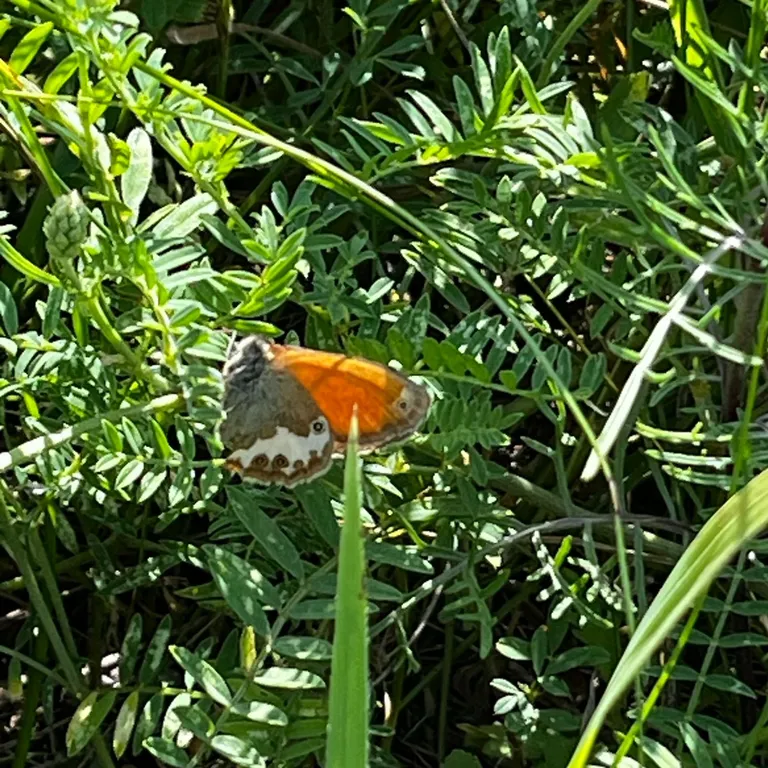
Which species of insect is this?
Coenonympha arcania
